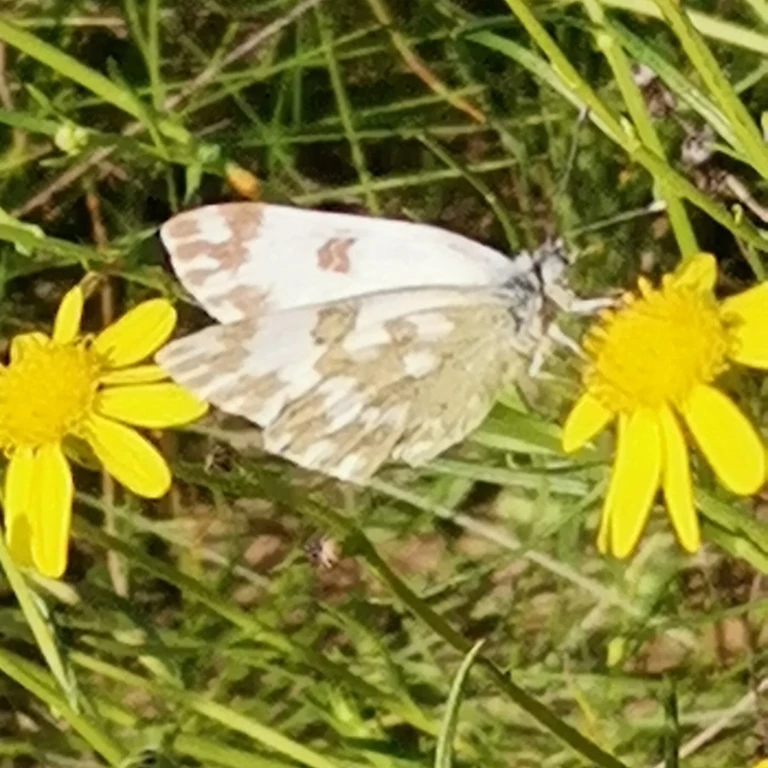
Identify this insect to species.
Pontia edusa
